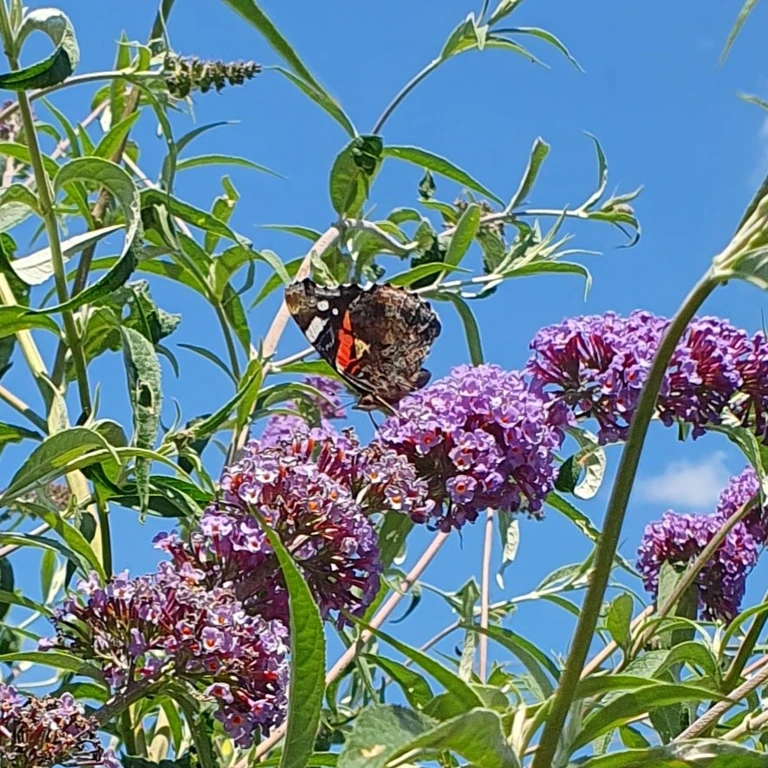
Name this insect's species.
Vanessa atalanta
